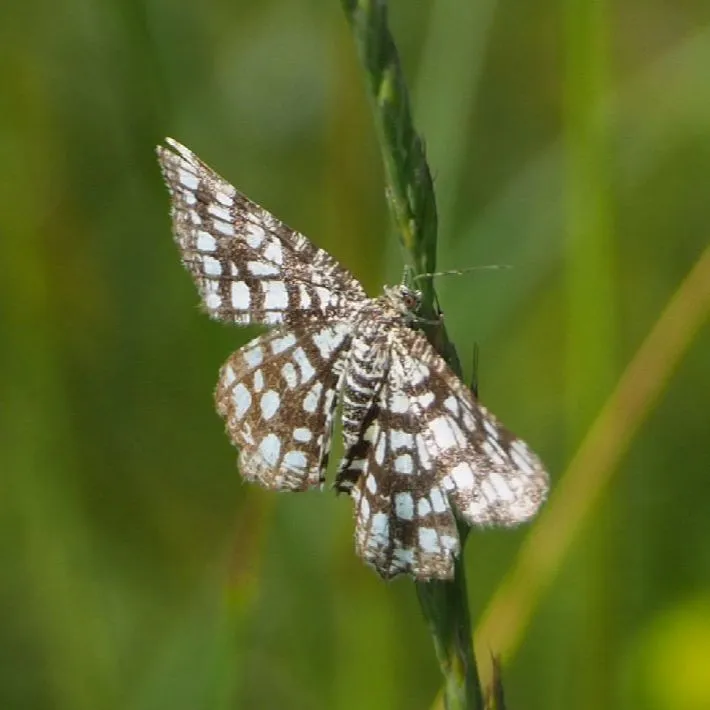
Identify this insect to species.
Chiasmia clathrata
